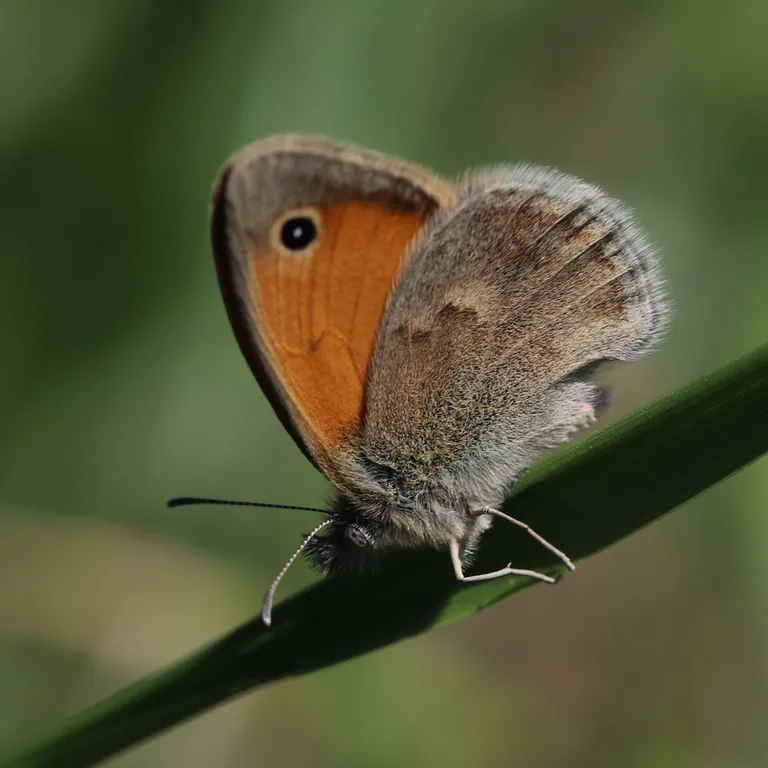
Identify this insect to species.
Coenonympha pamphilus
